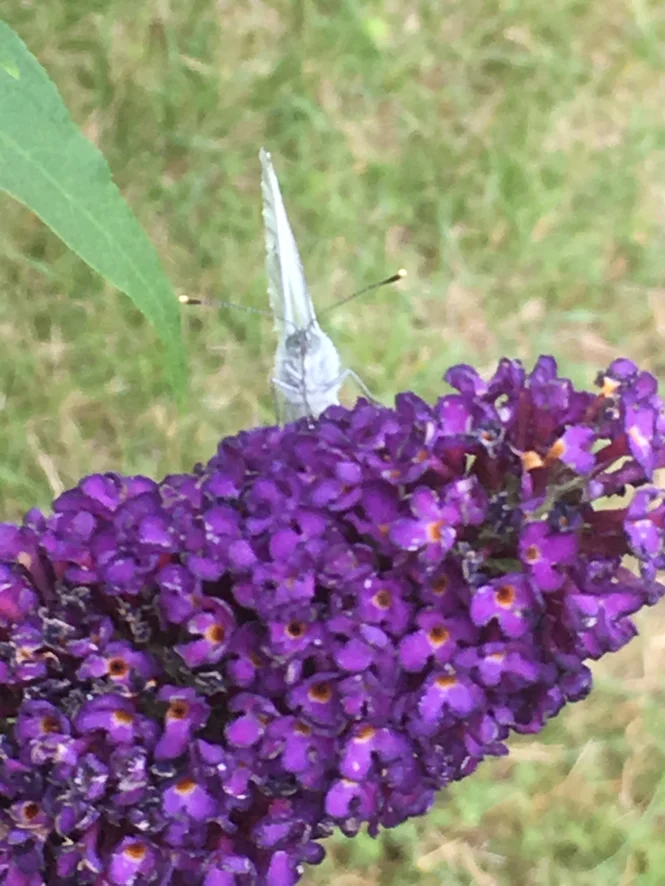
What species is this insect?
Pieris napi
